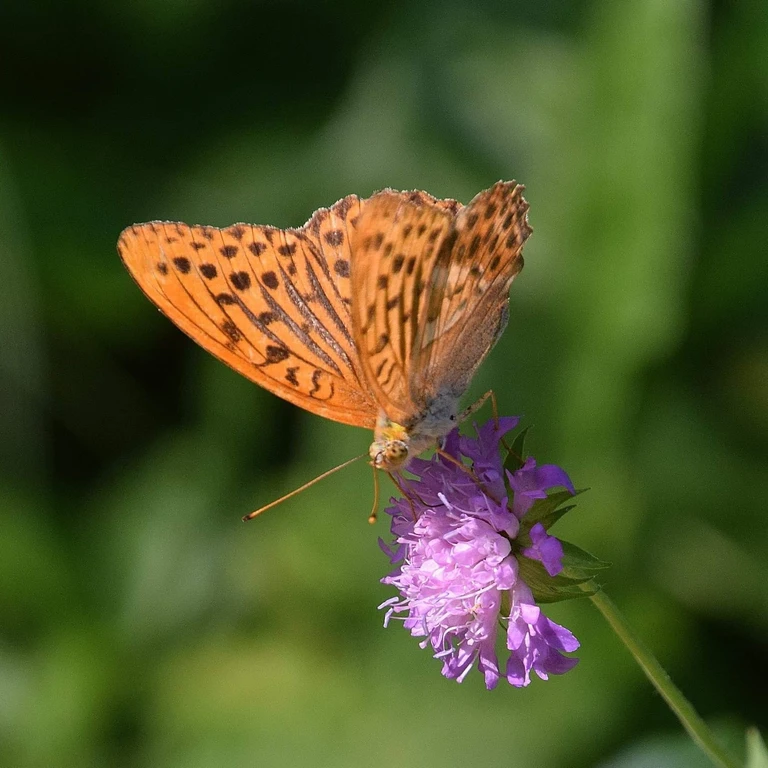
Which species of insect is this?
Argynnis paphia
